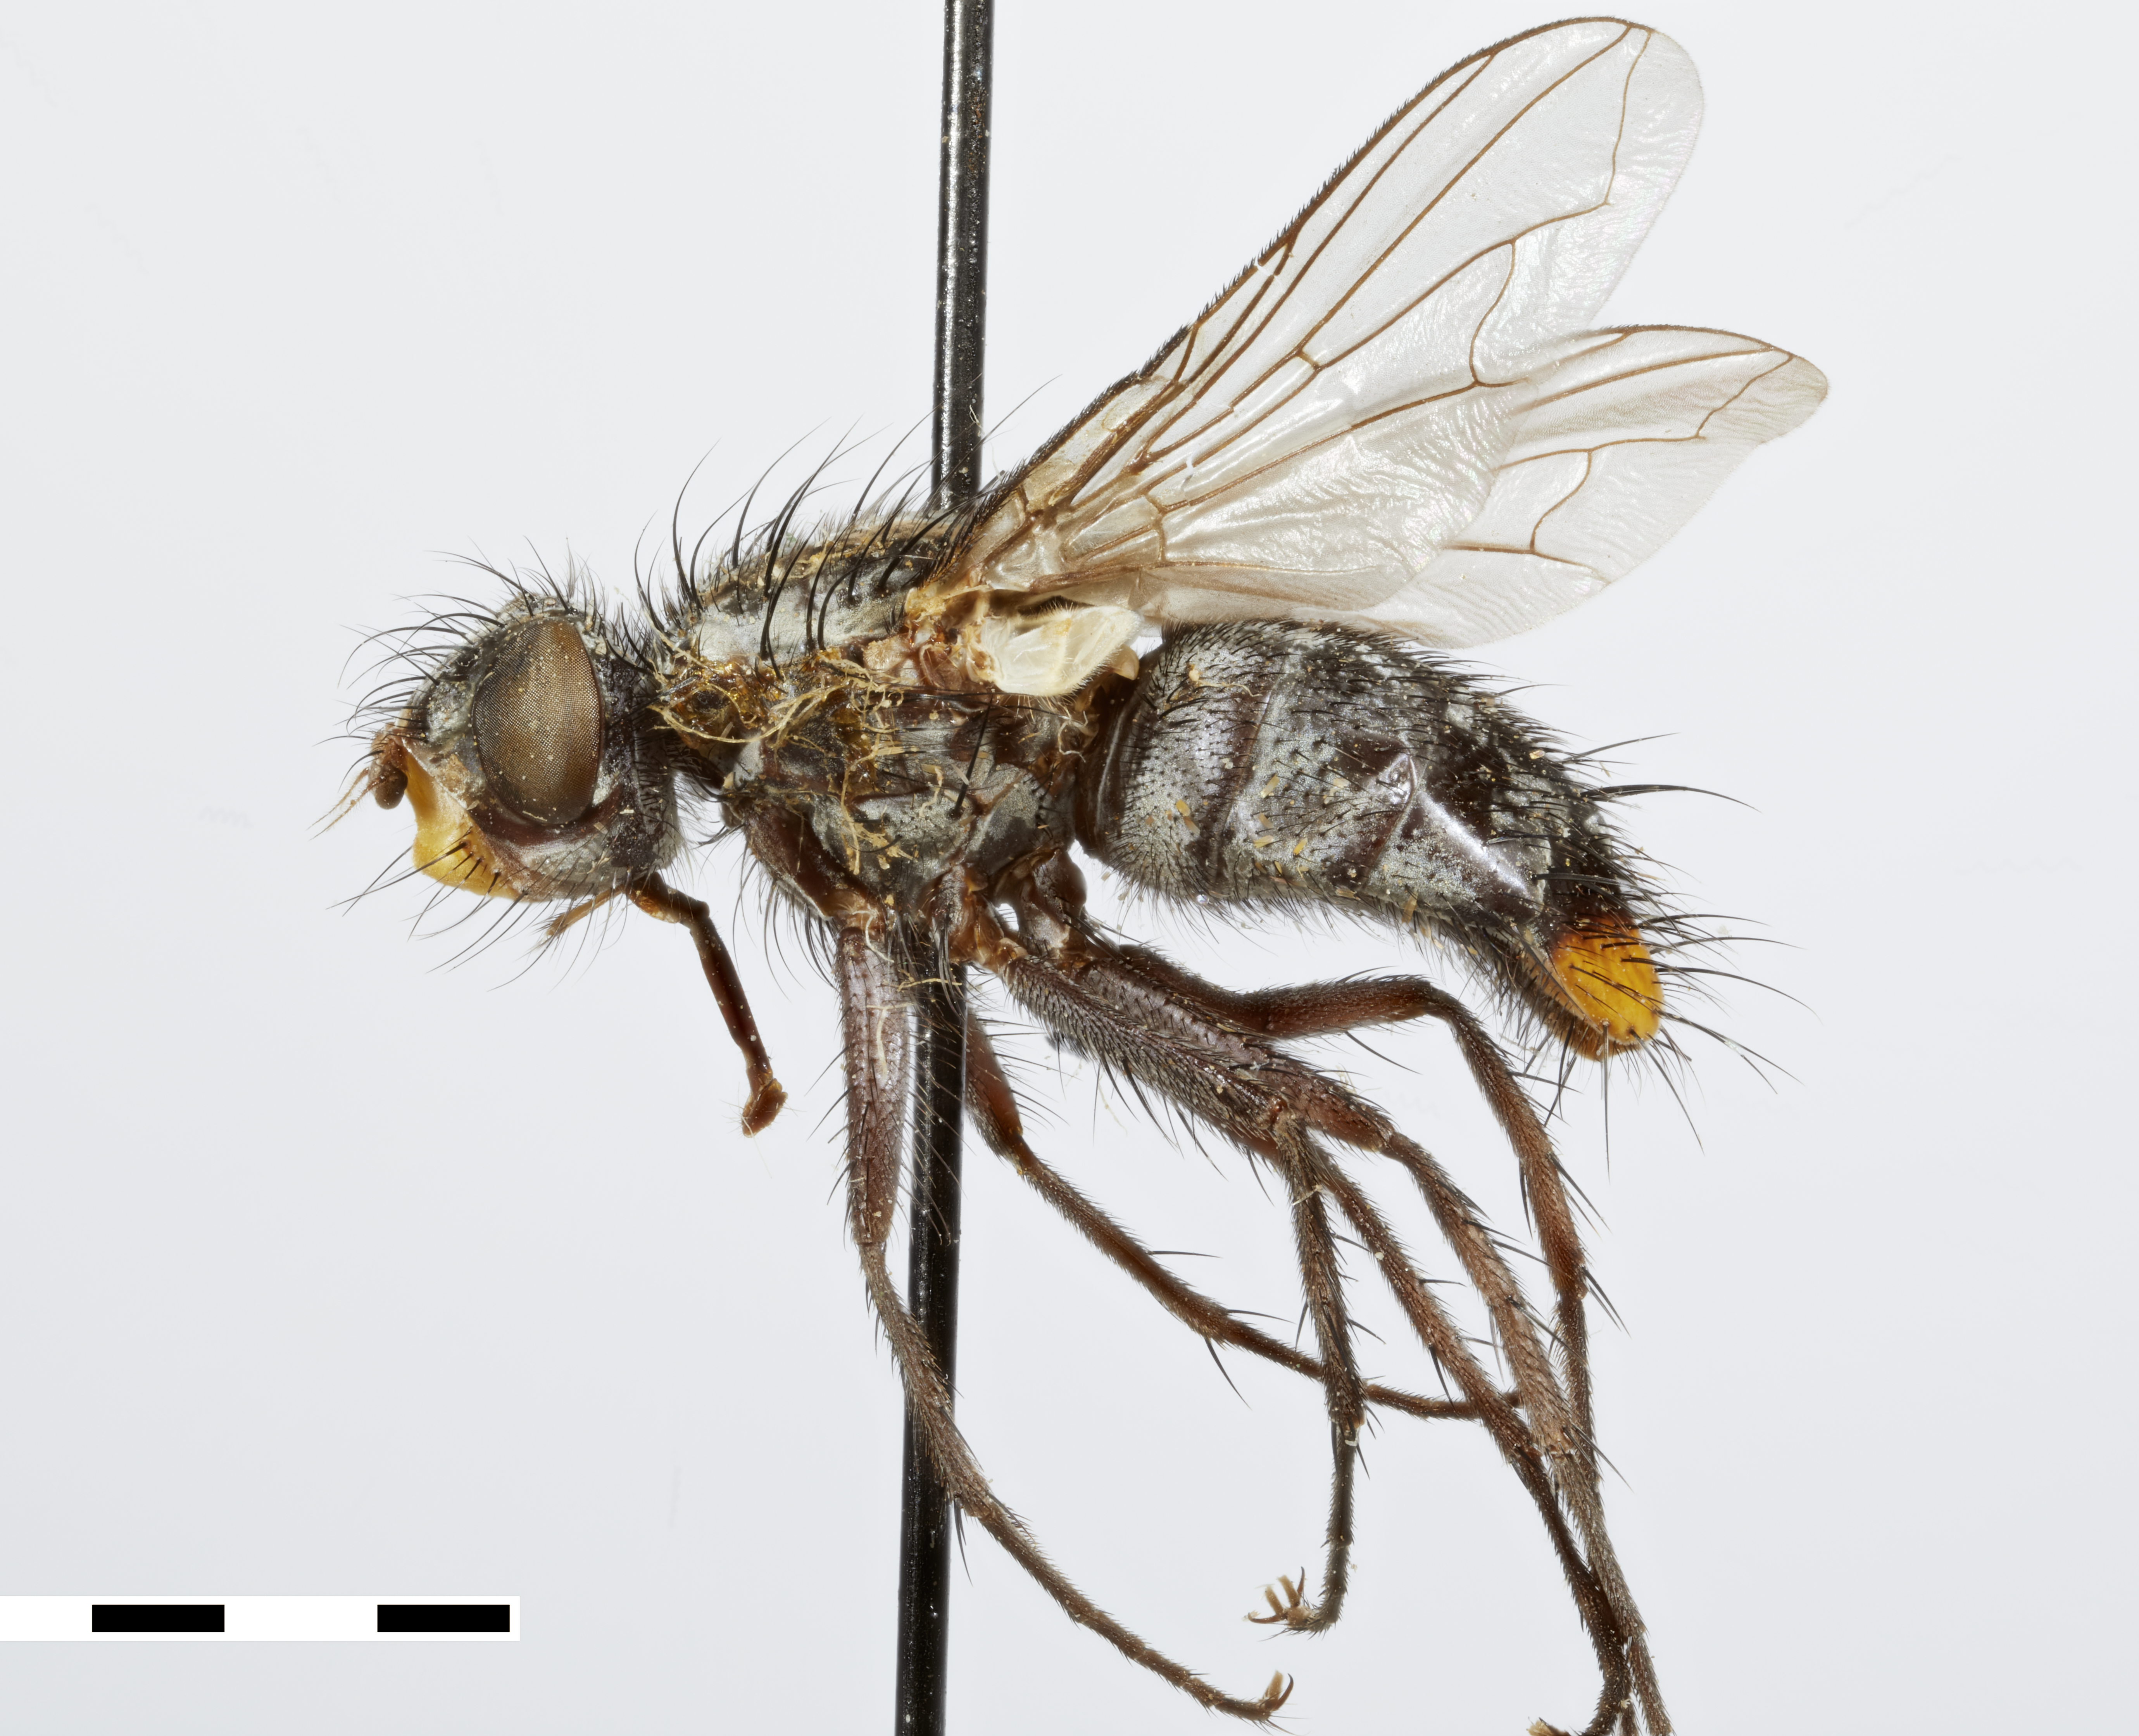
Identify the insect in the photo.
Pirionimyia paradoxa
